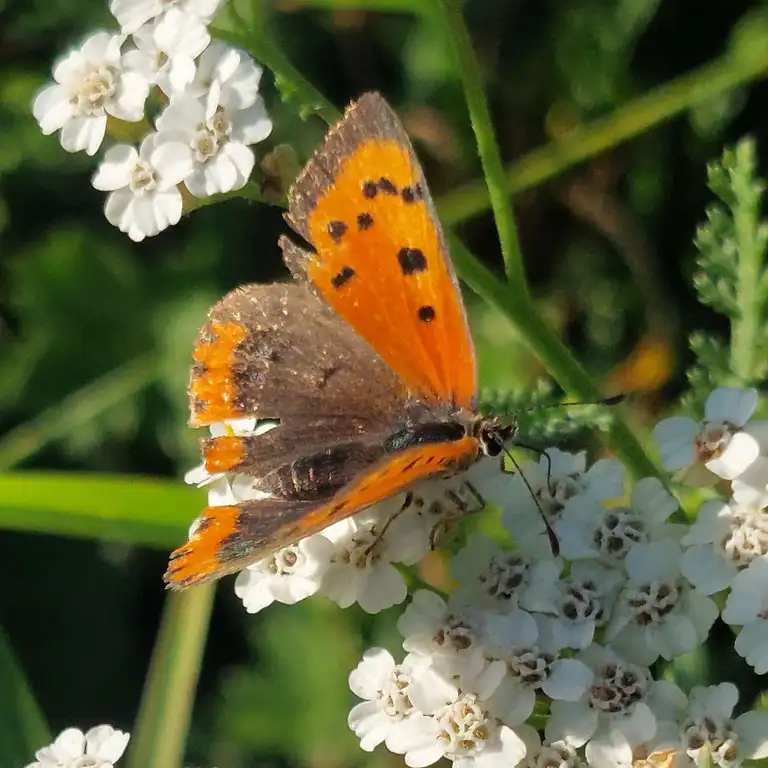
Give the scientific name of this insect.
Lycaena phlaeas
